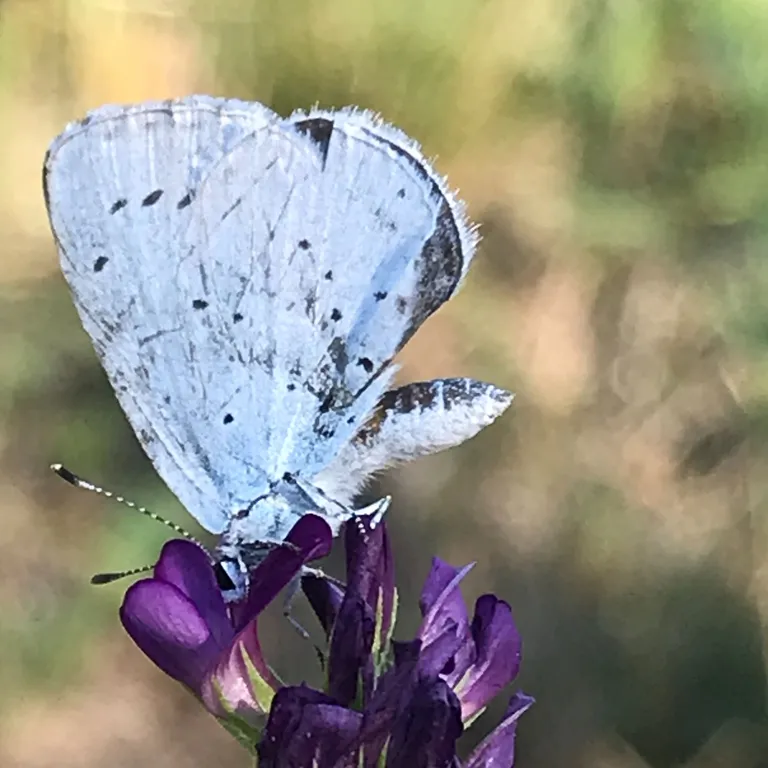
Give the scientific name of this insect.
Celastrina argiolus
